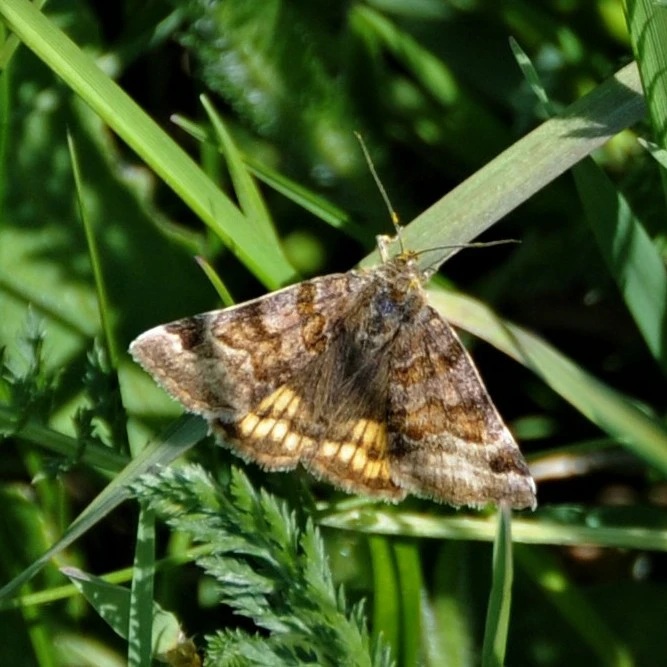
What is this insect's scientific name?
Euclidia glyphica
